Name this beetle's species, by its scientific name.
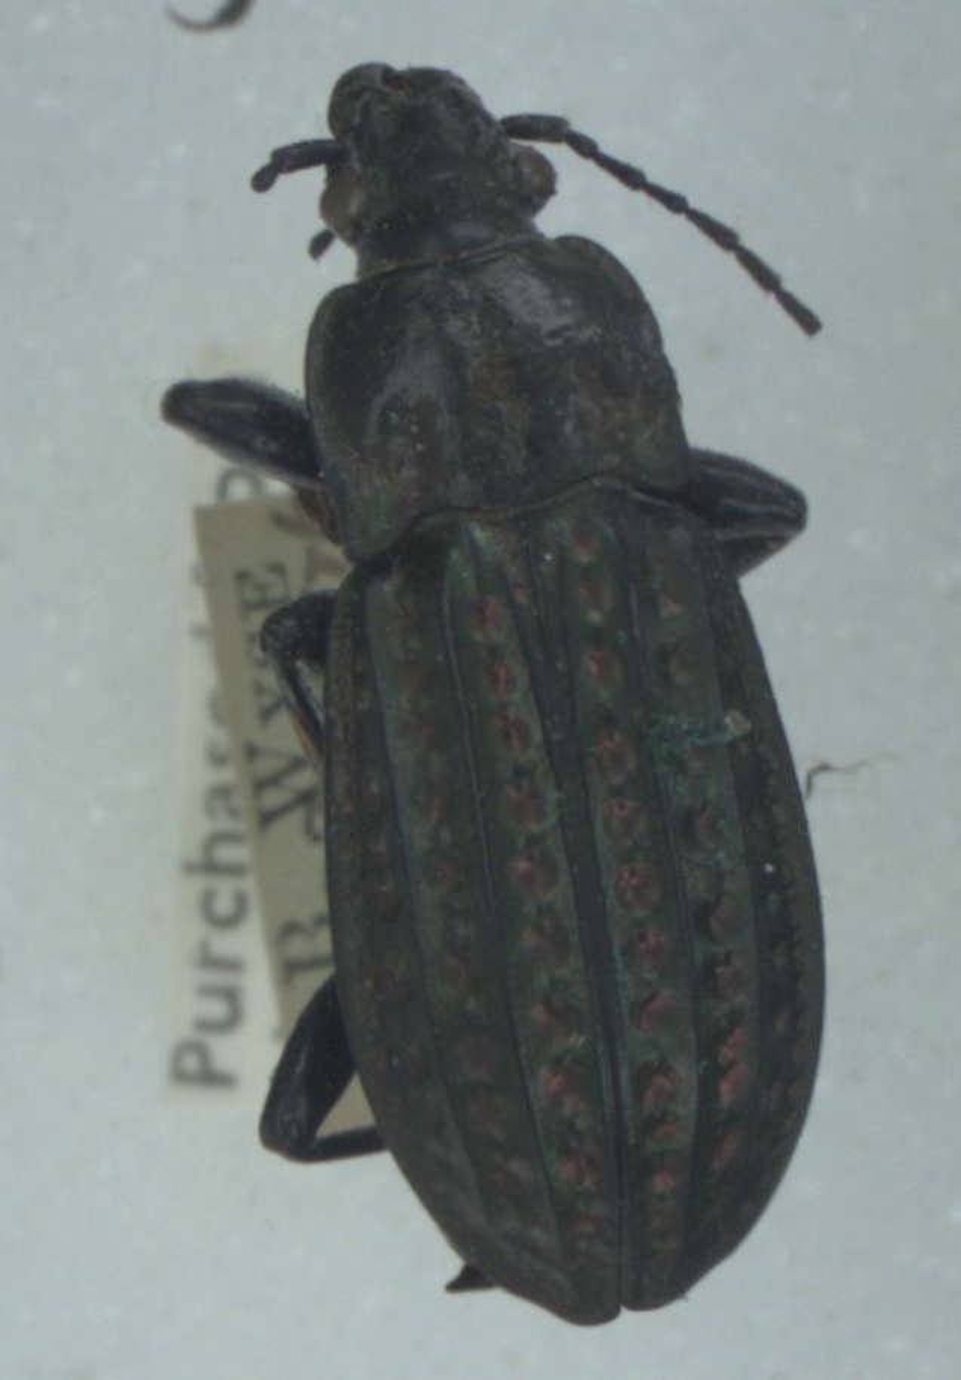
Carabus clatratus
